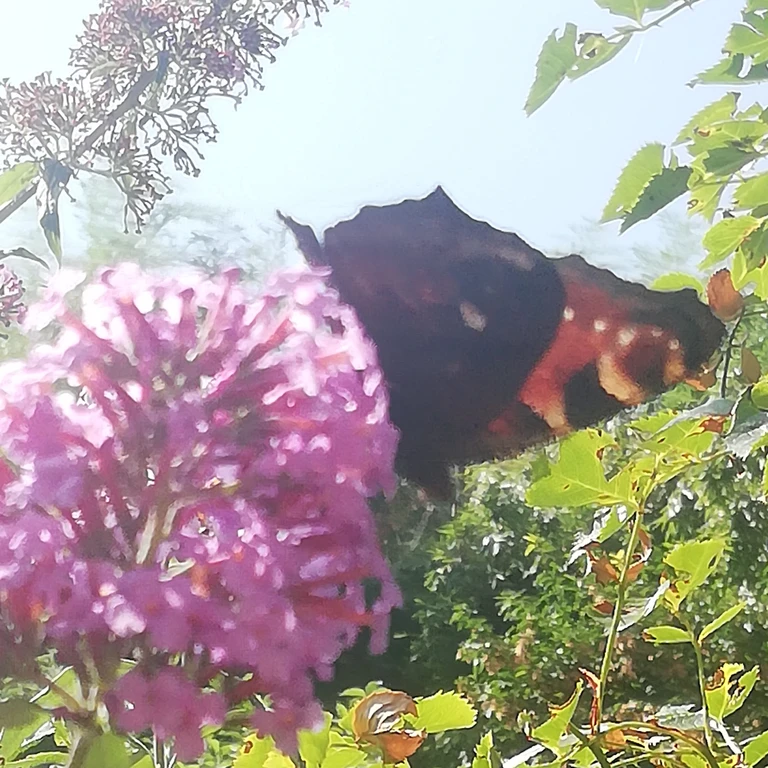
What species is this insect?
Aglais io
